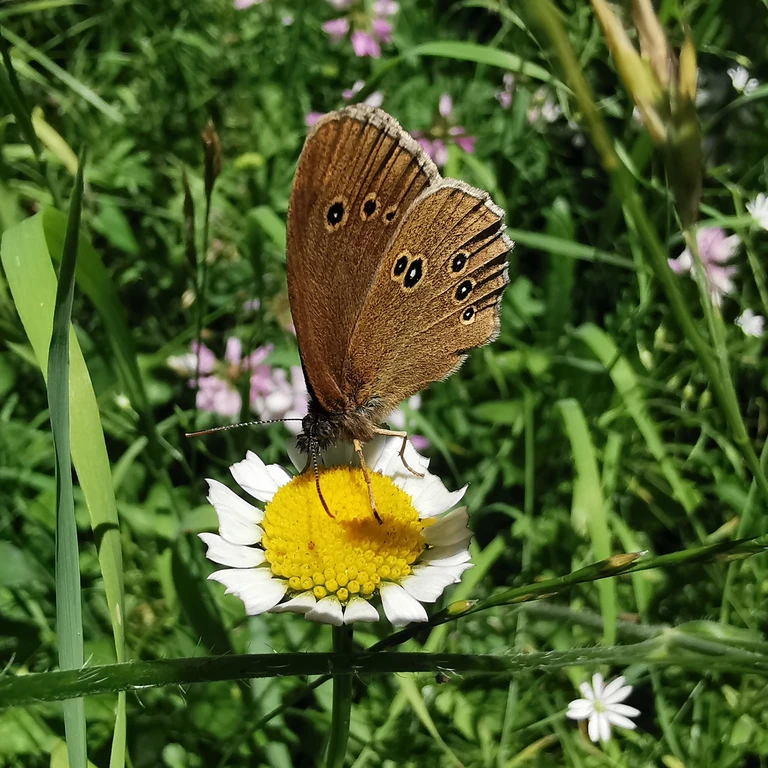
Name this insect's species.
Aphantopus hyperantus
